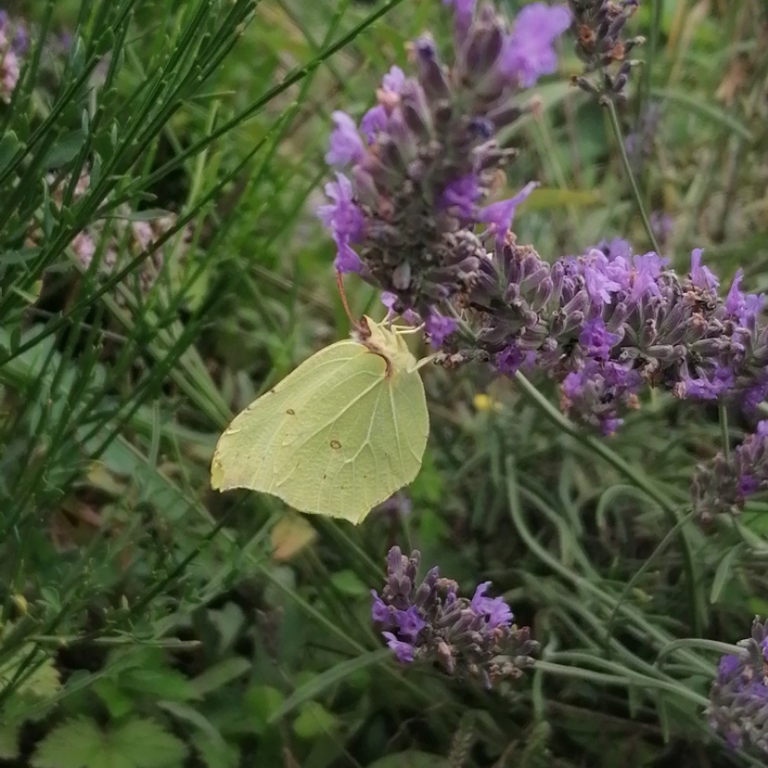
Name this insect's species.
Gonepteryx rhamni
